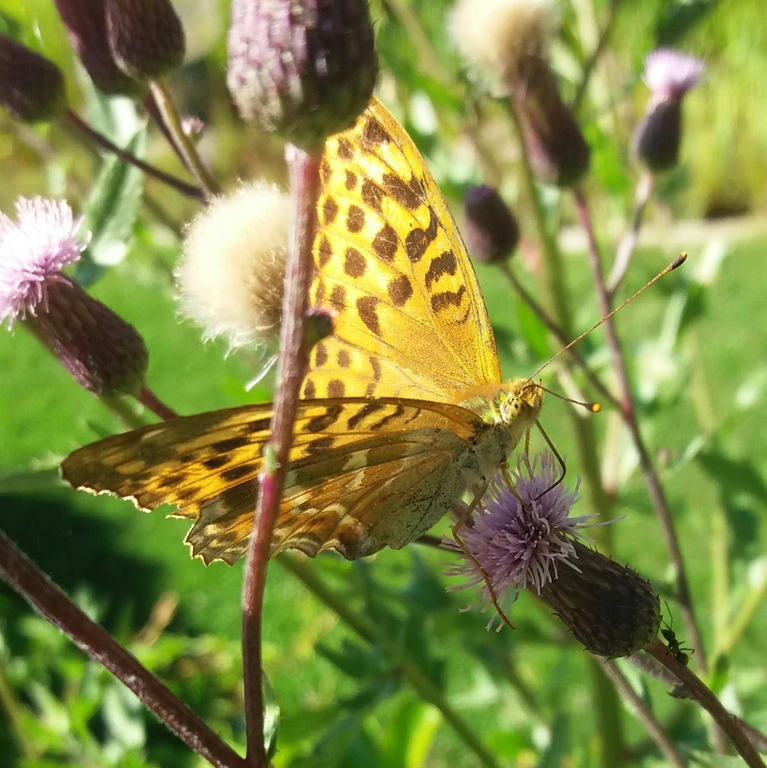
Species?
Argynnis paphia
